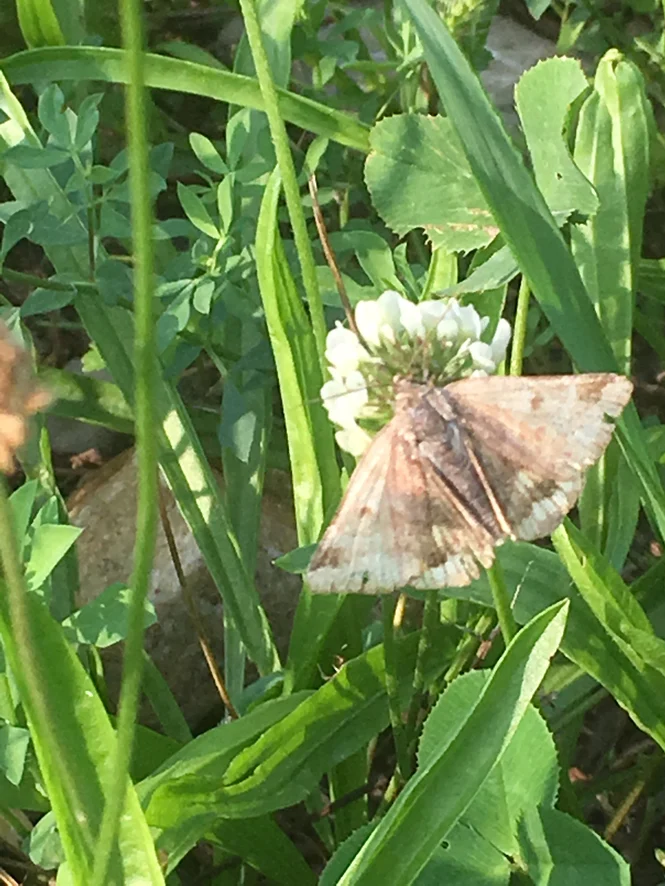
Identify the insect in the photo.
Euclidia glyphica
